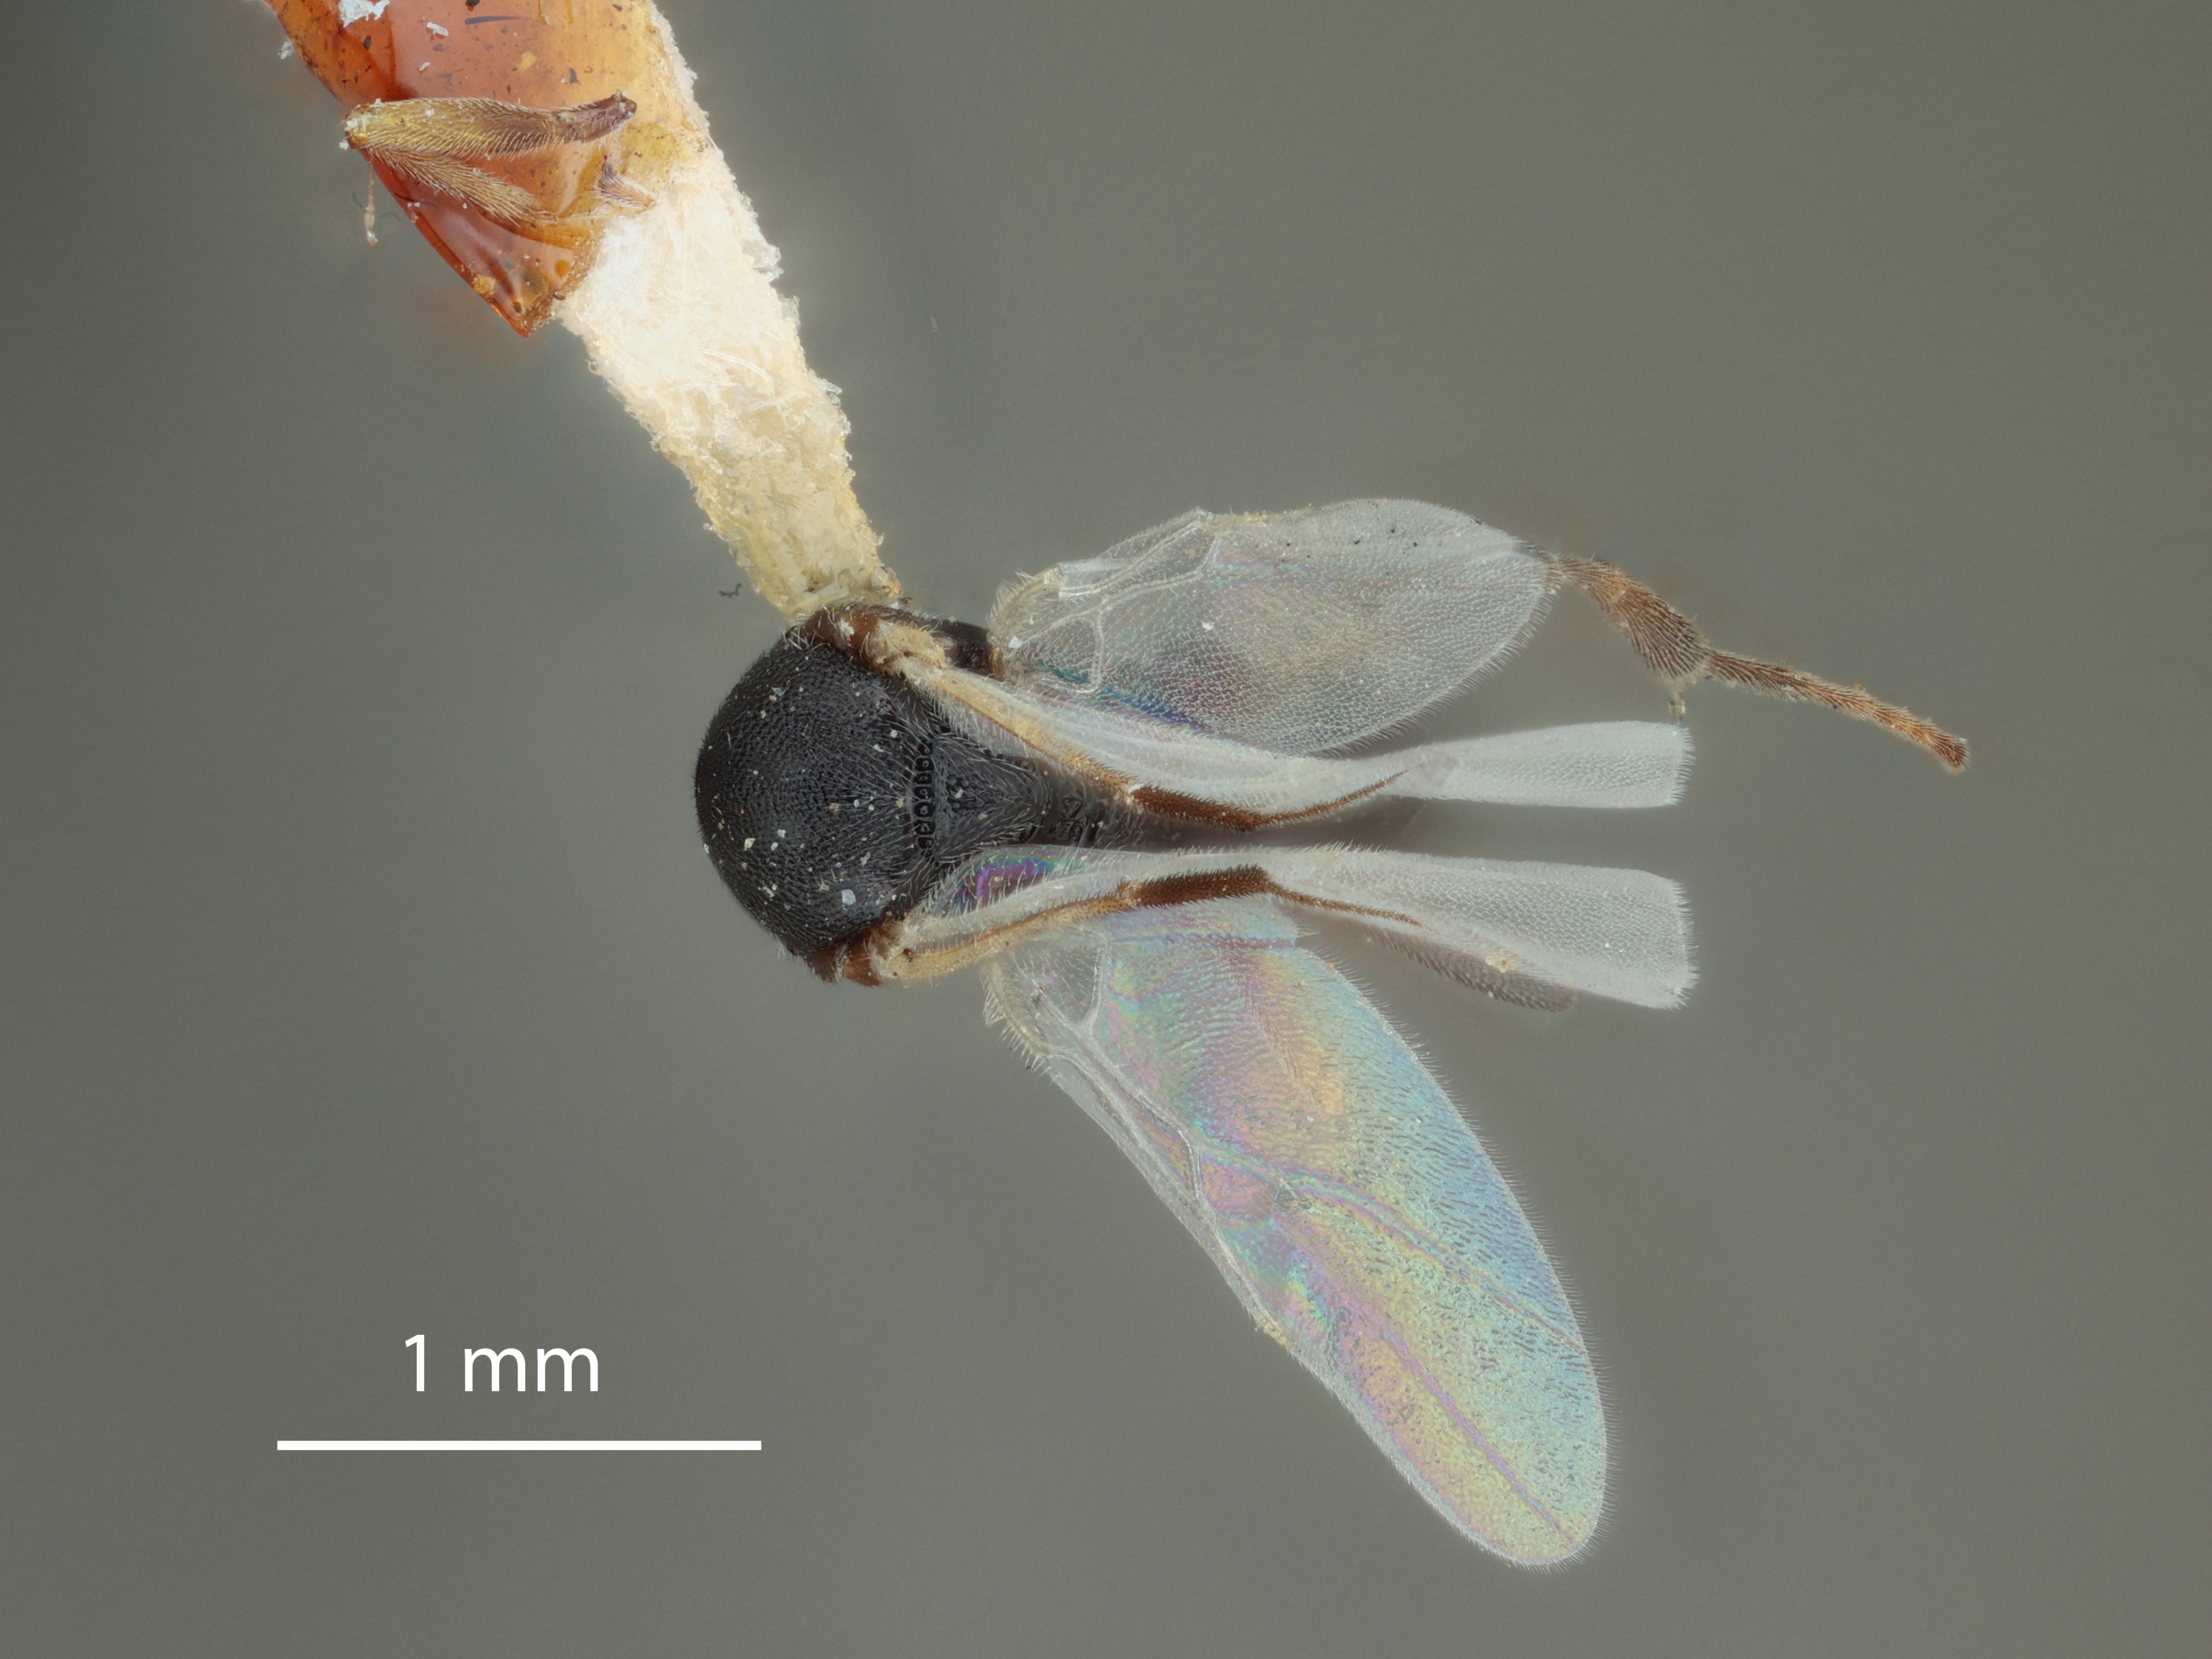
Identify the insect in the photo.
Apanteles sorghiellae
